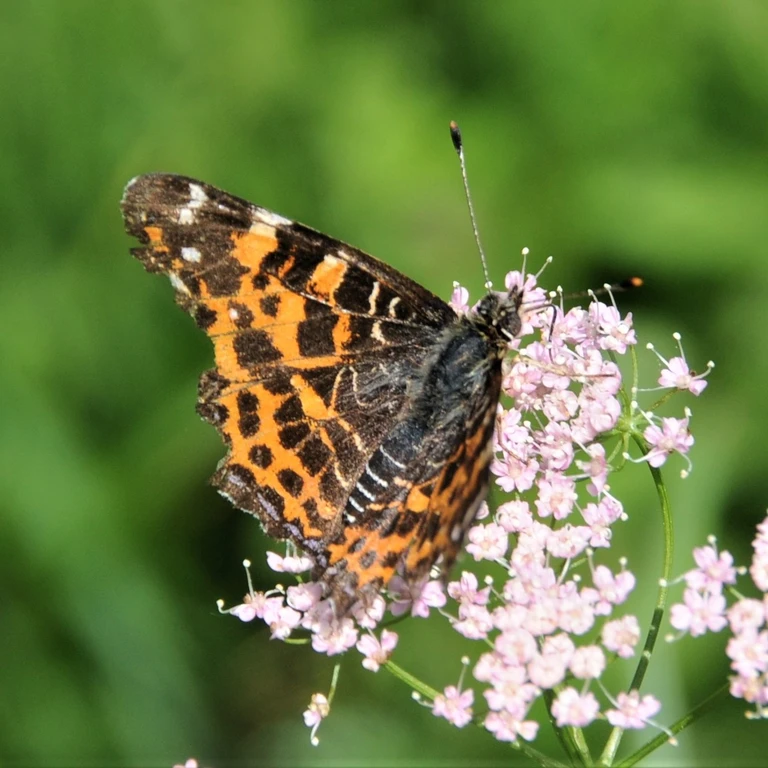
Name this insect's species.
Araschnia levana
